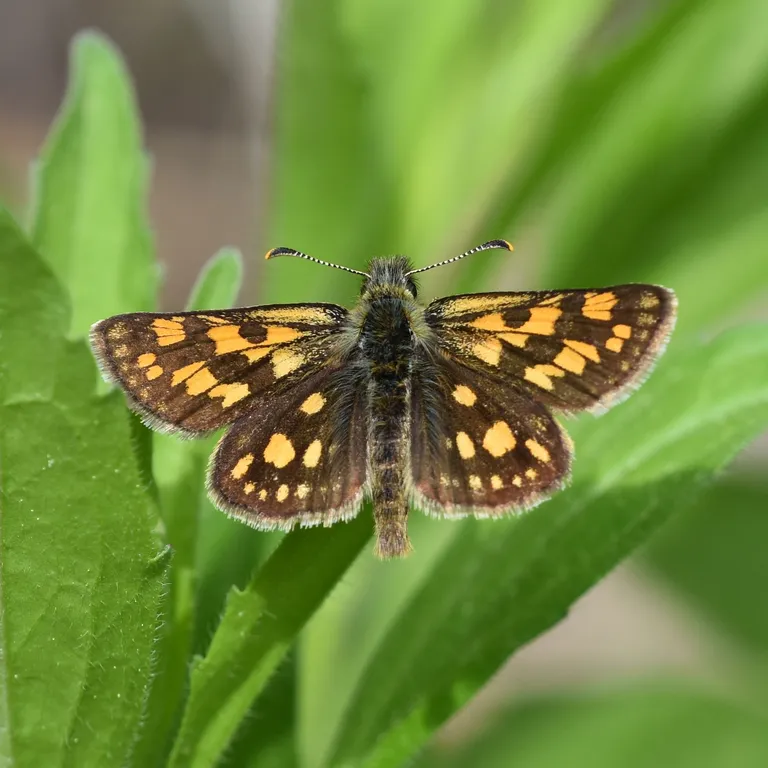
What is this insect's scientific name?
Carterocephalus palaemon
